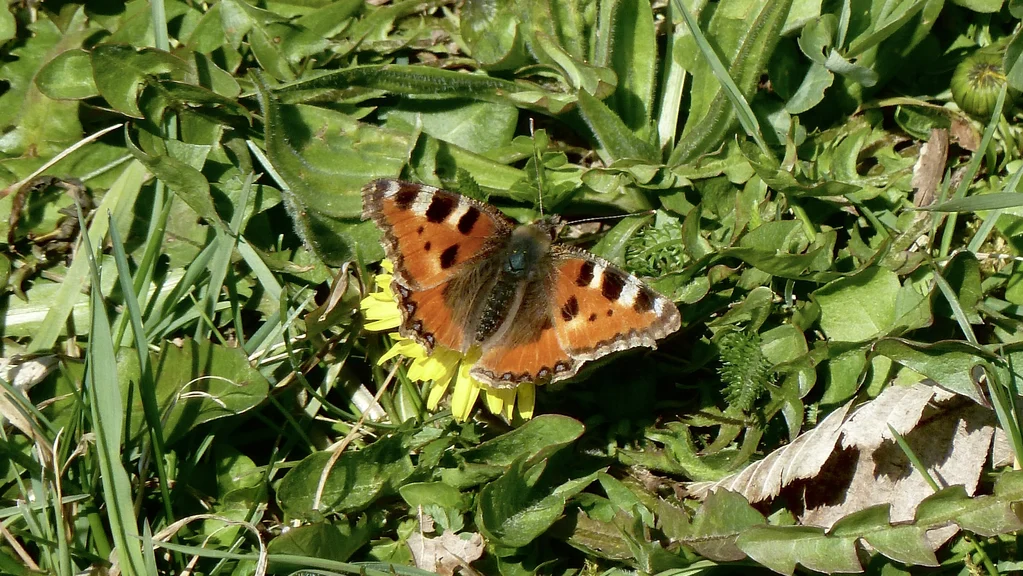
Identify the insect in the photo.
Aglais urticae
